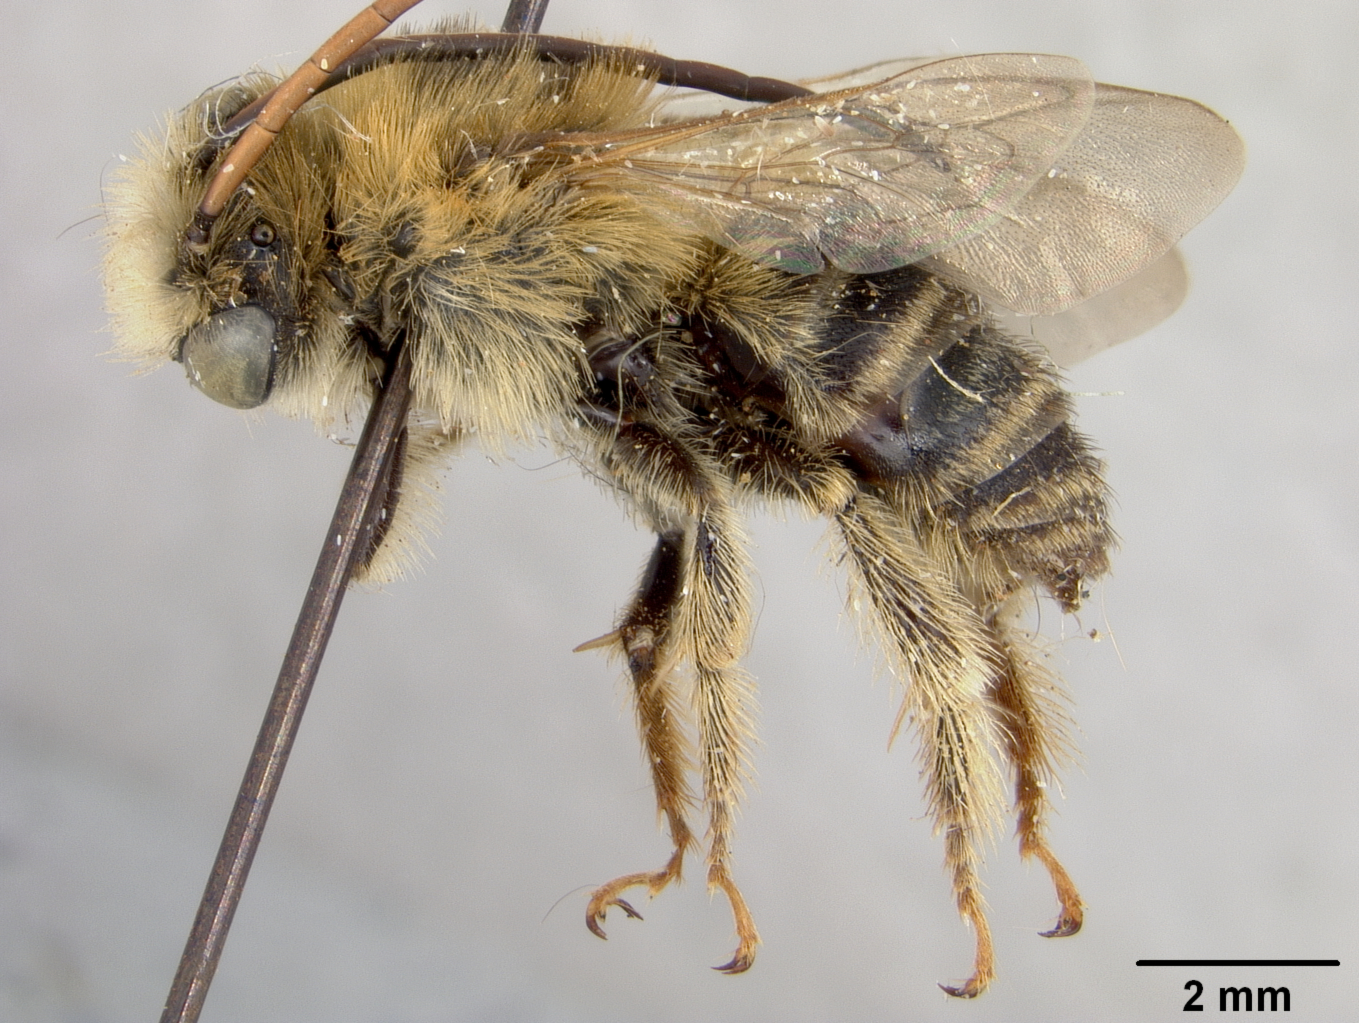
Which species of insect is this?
Melissodes antiguensis
